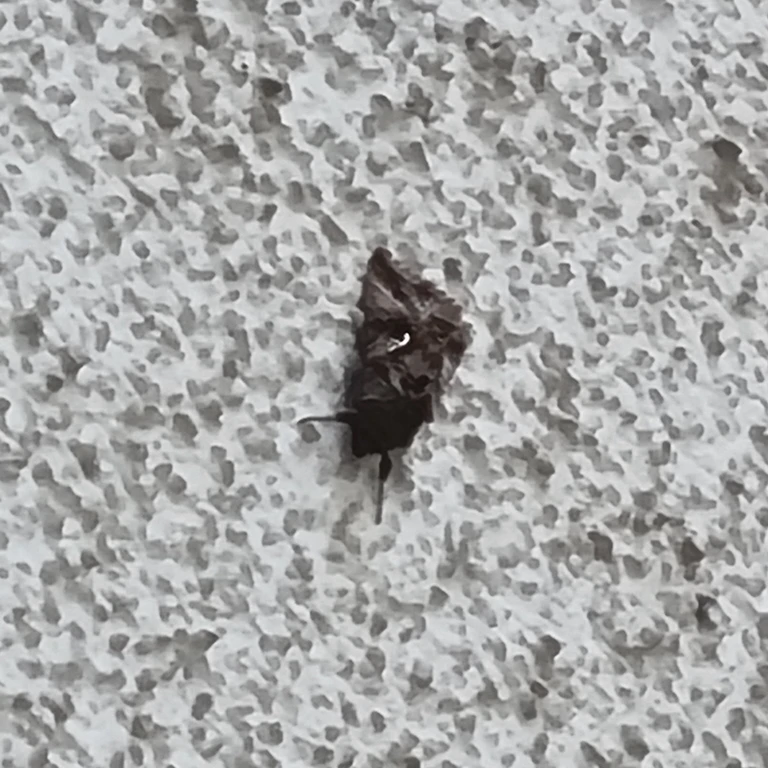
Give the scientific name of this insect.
Autographa gamma
